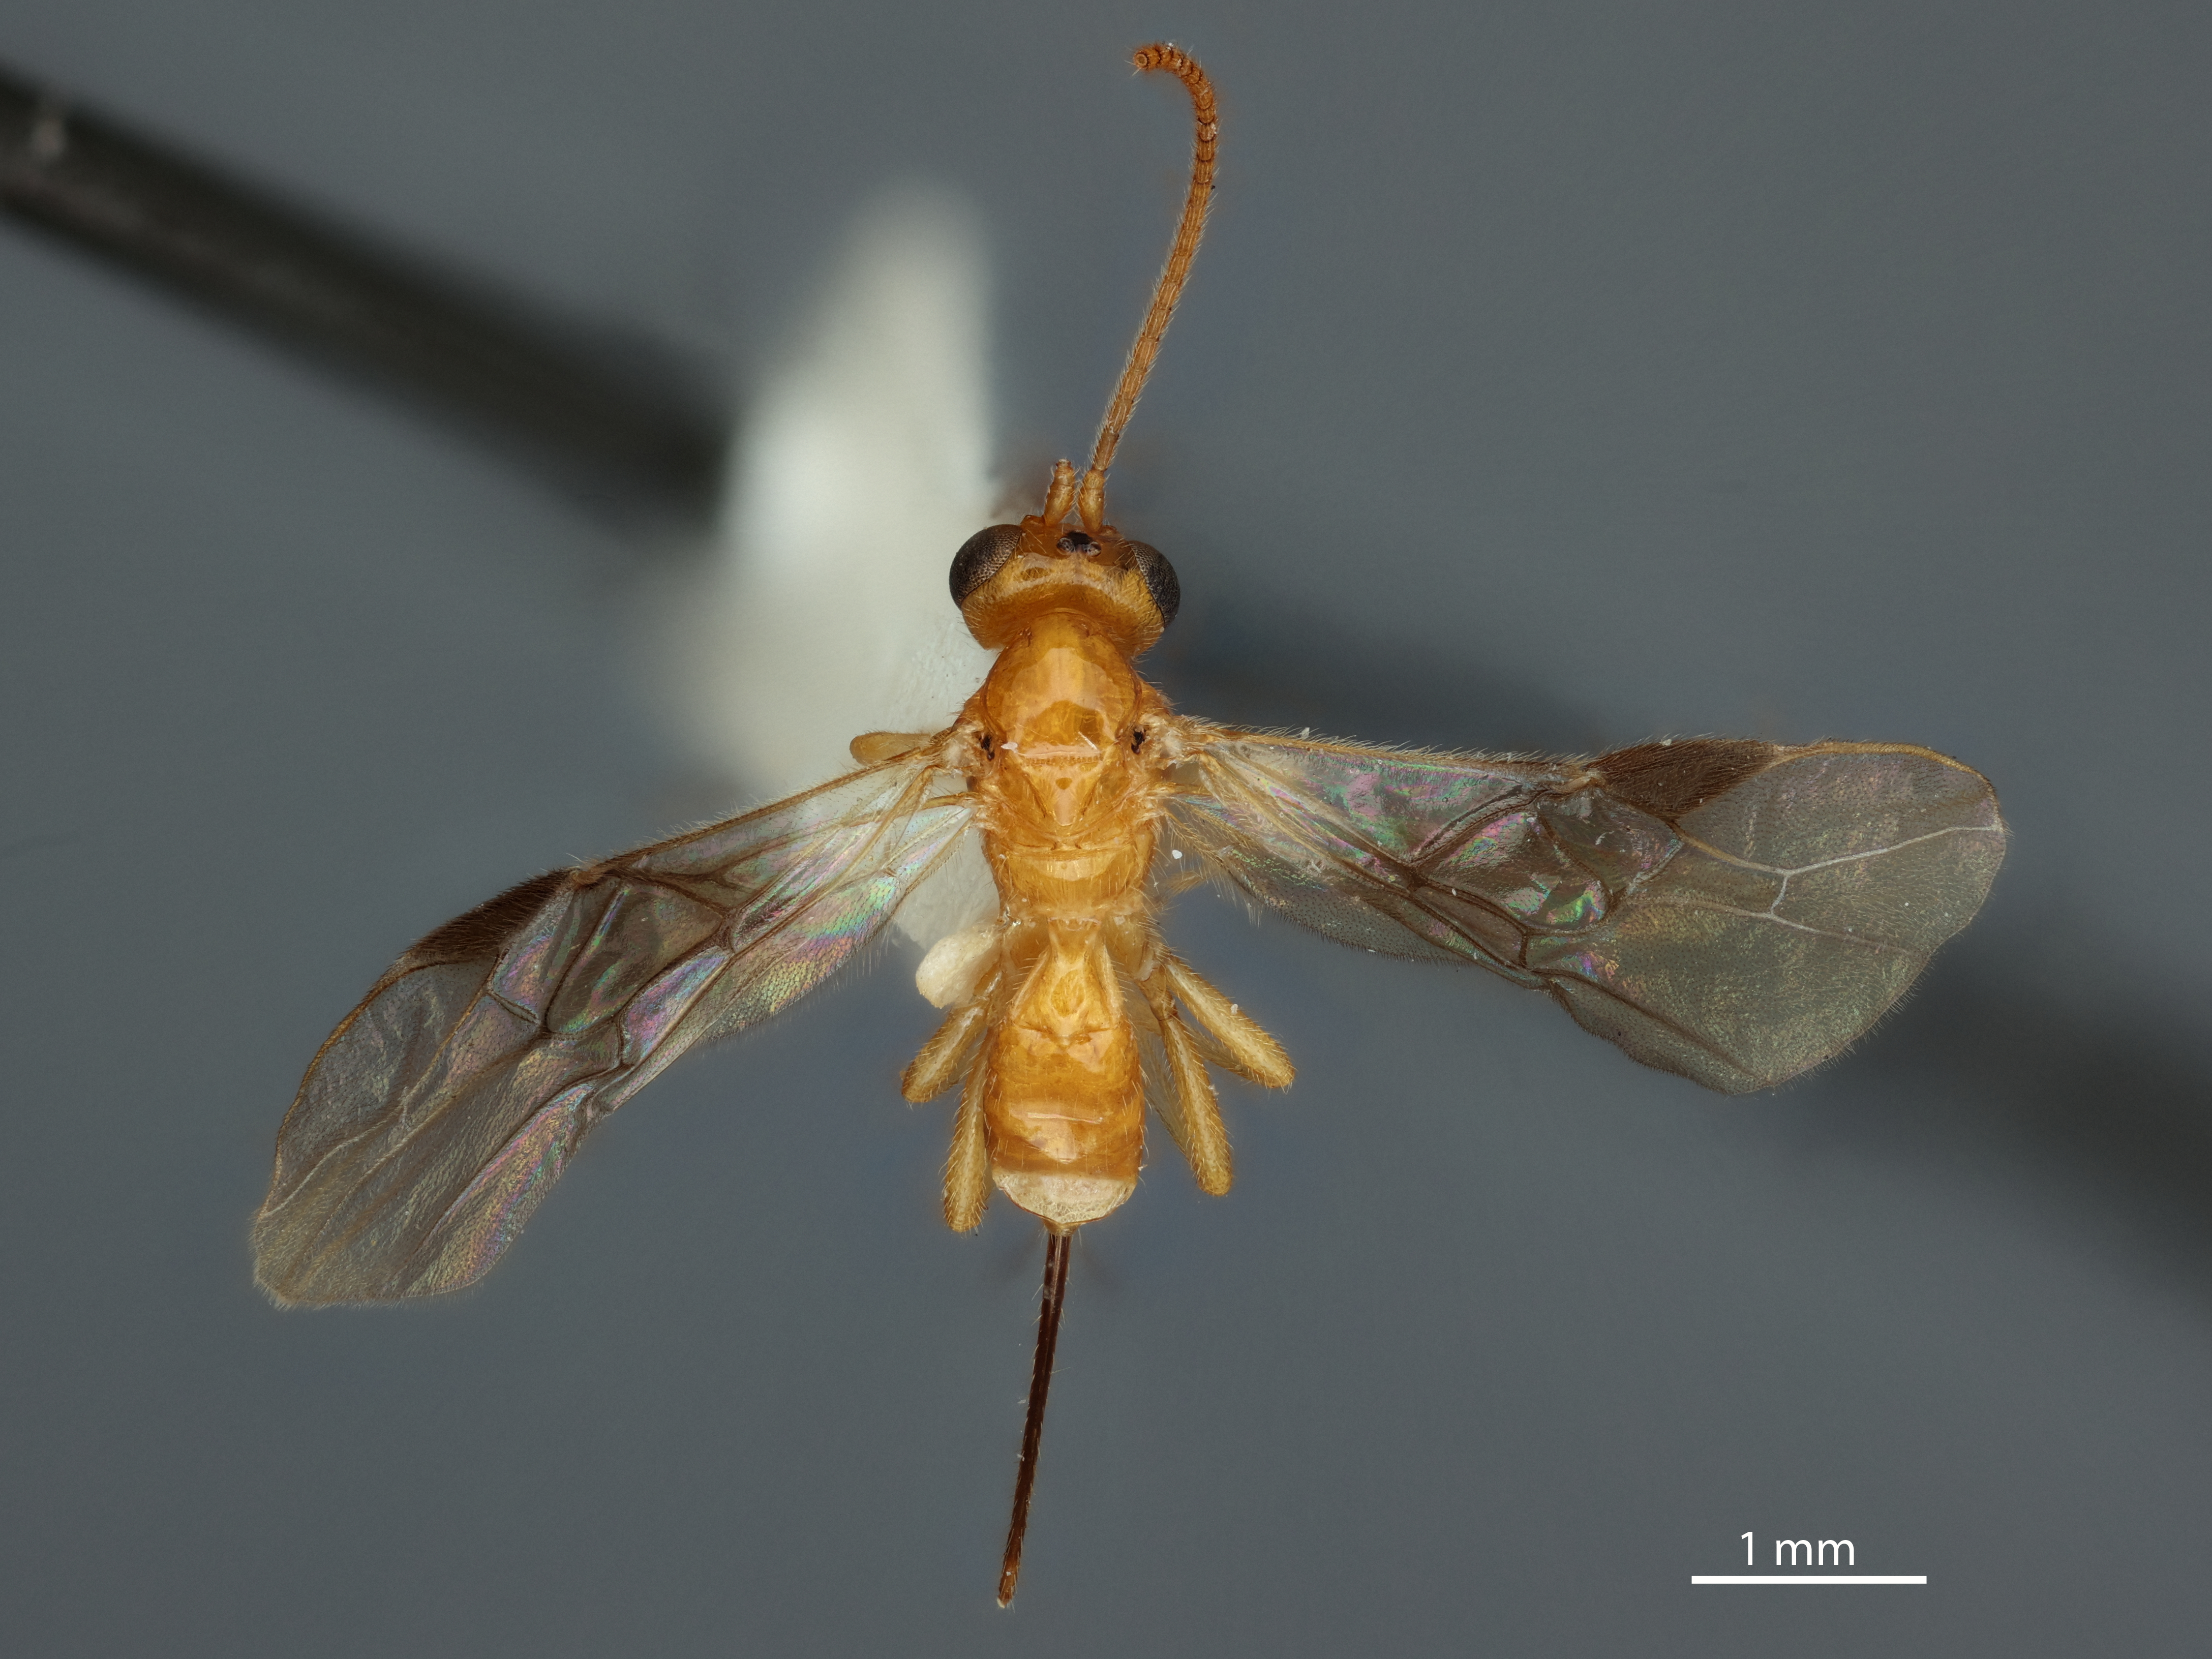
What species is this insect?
Austroopius muesebecki
